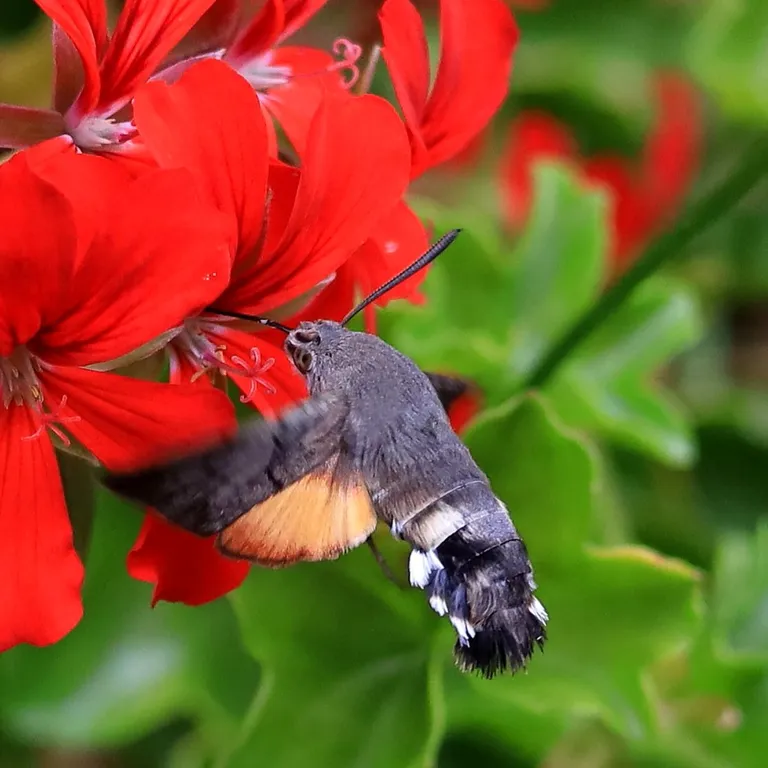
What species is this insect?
Macroglossum stellatarum
